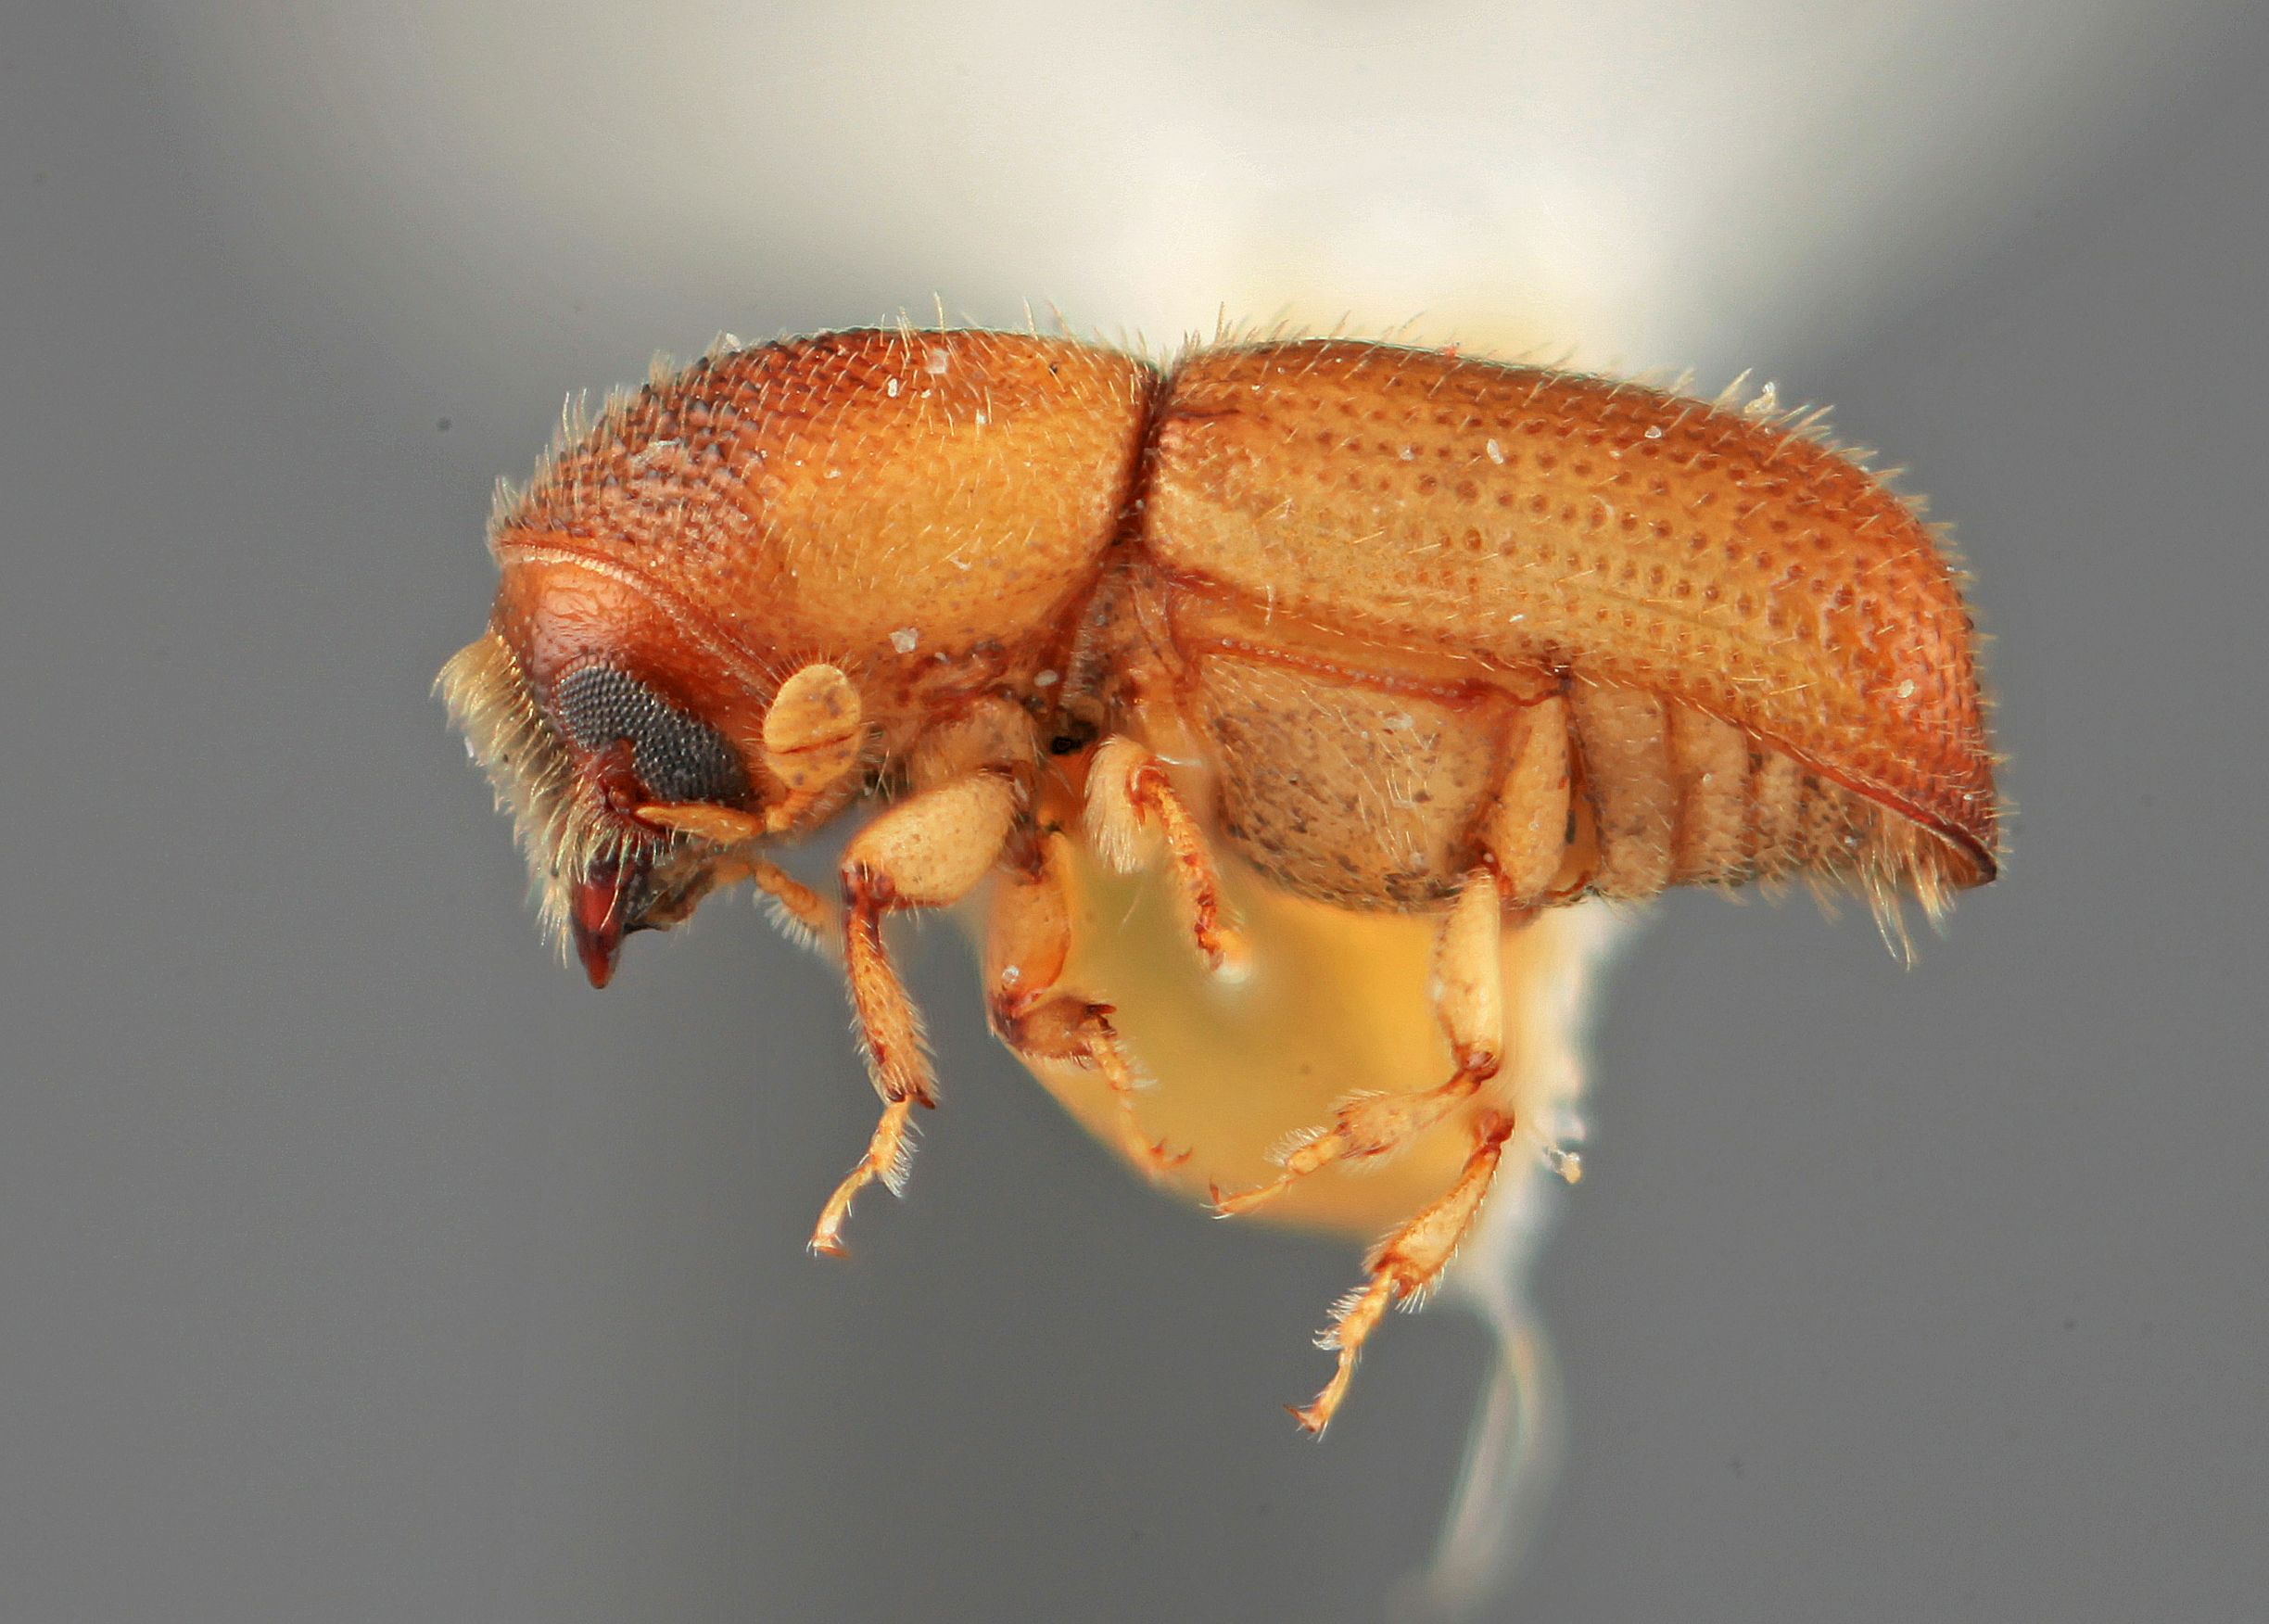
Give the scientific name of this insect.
Dendroterus resolutus
